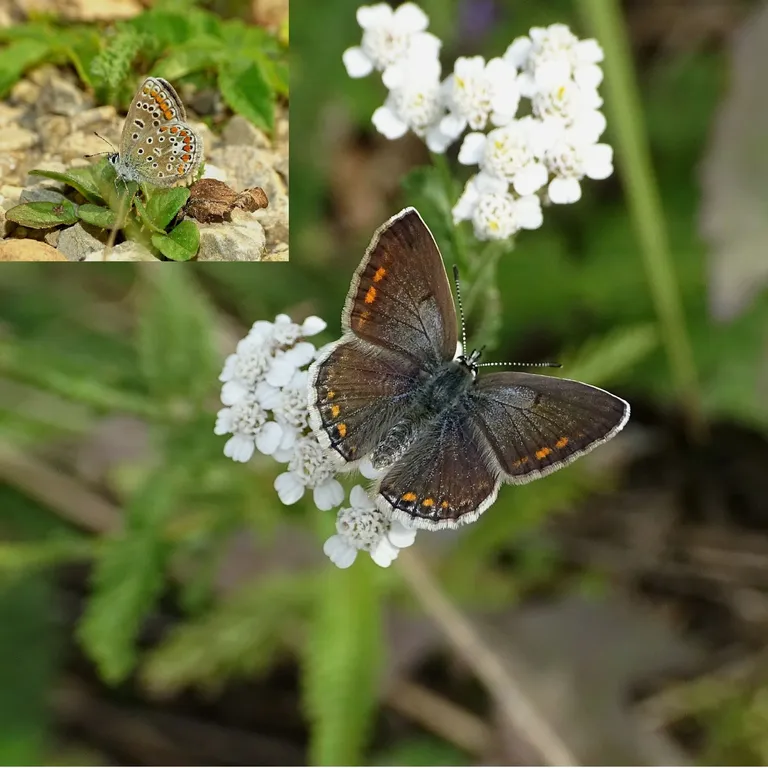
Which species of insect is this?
Polyommatus icarus
